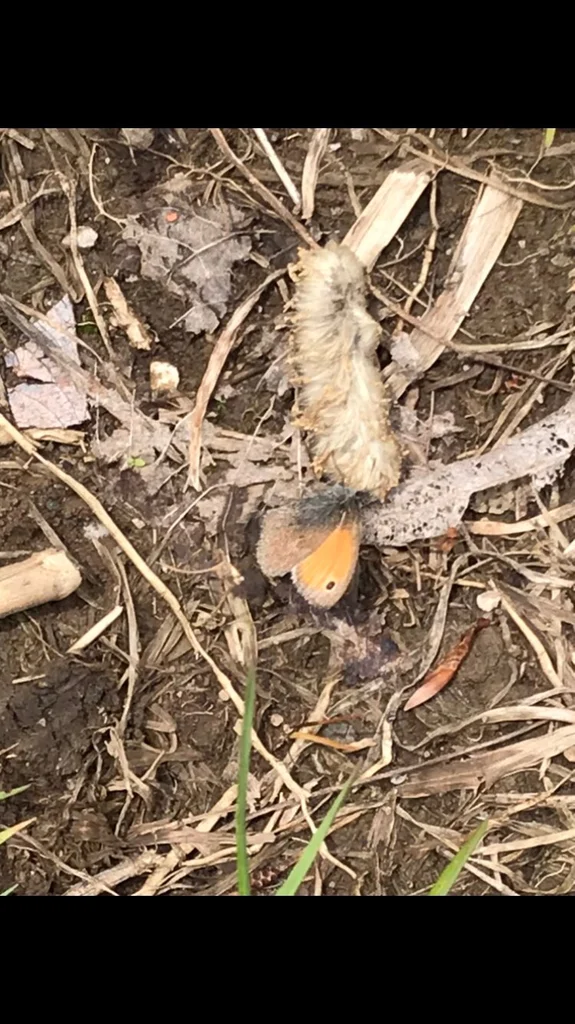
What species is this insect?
Coenonympha pamphilus
